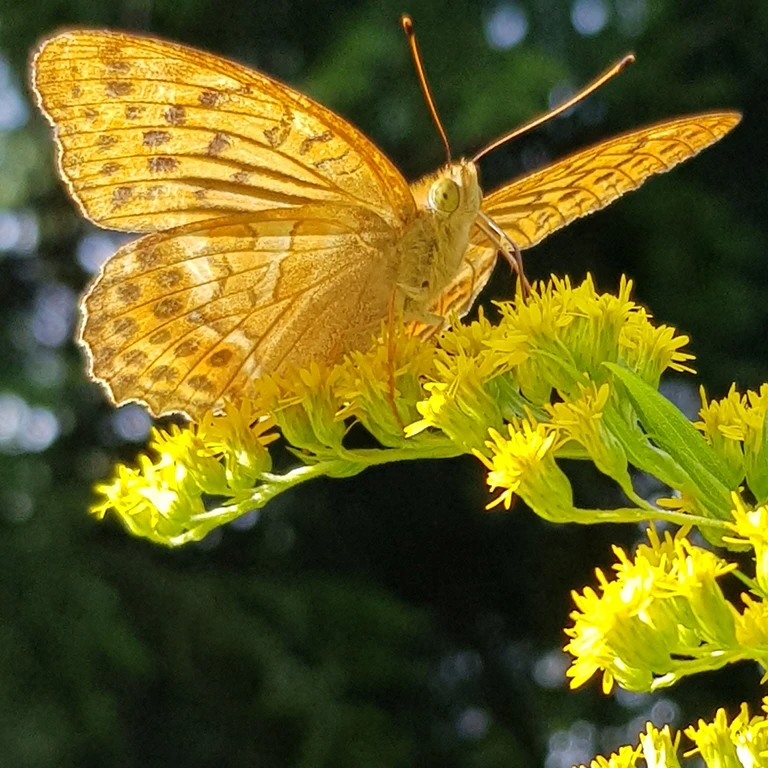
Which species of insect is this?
Argynnis paphia
